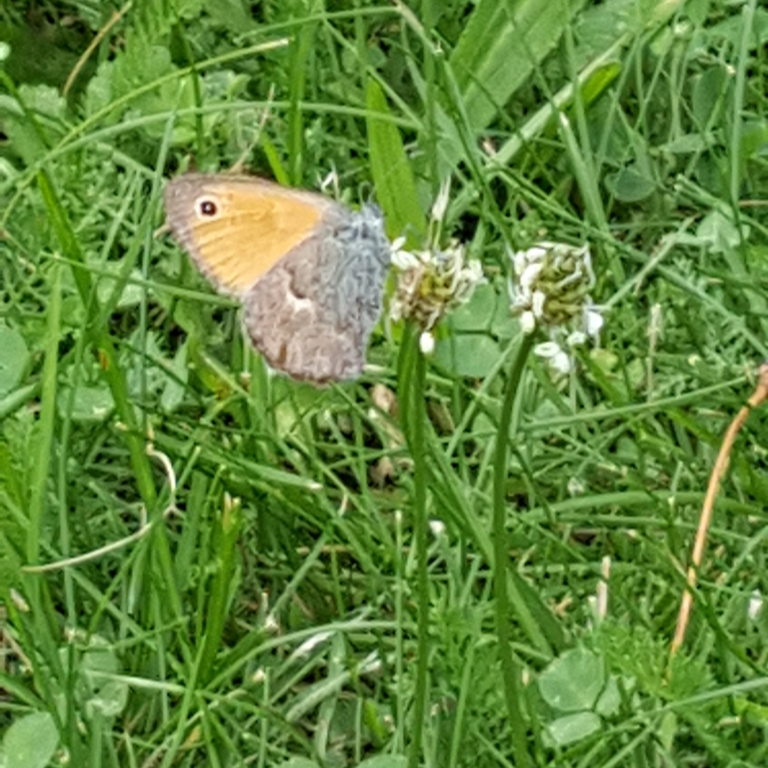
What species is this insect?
Coenonympha pamphilus
